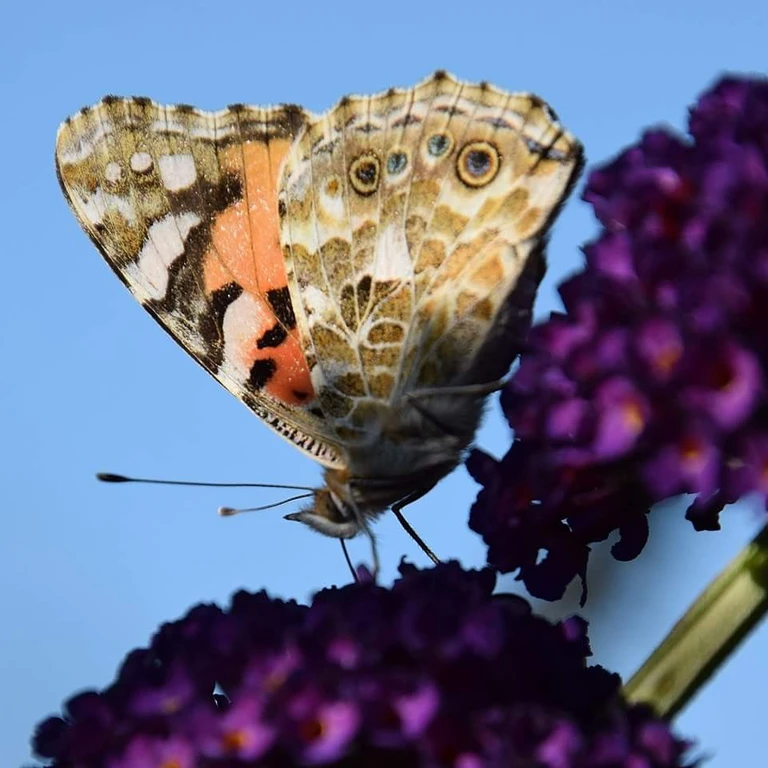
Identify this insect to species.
Vanessa cardui
